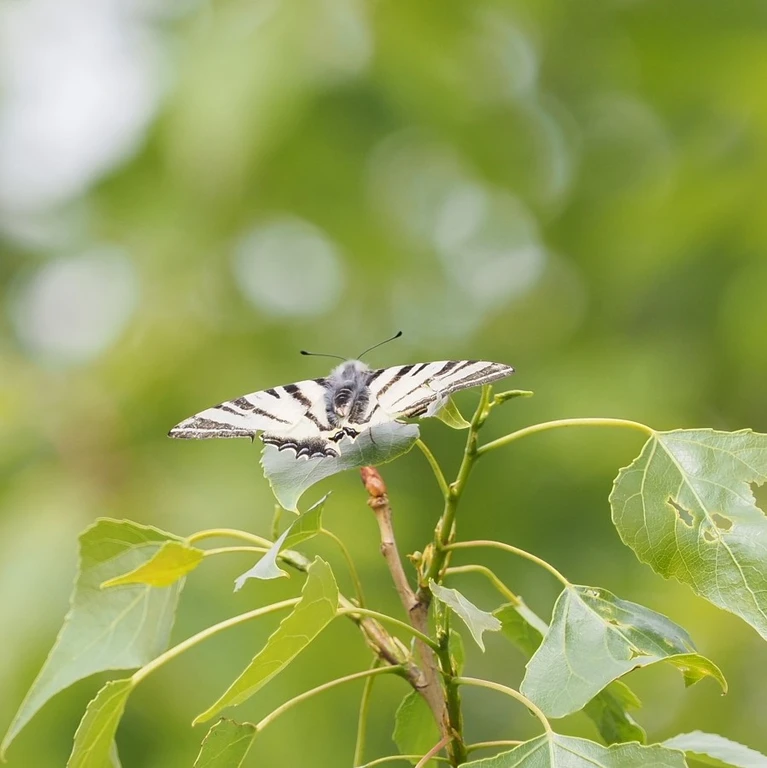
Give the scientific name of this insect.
Iphiclides podalirius
